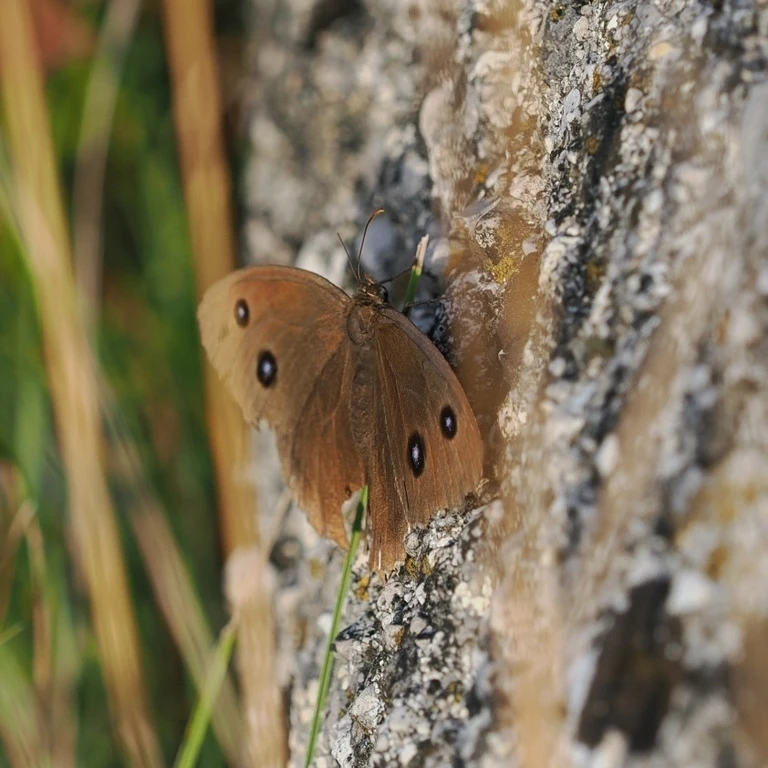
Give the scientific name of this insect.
Minois dryas
